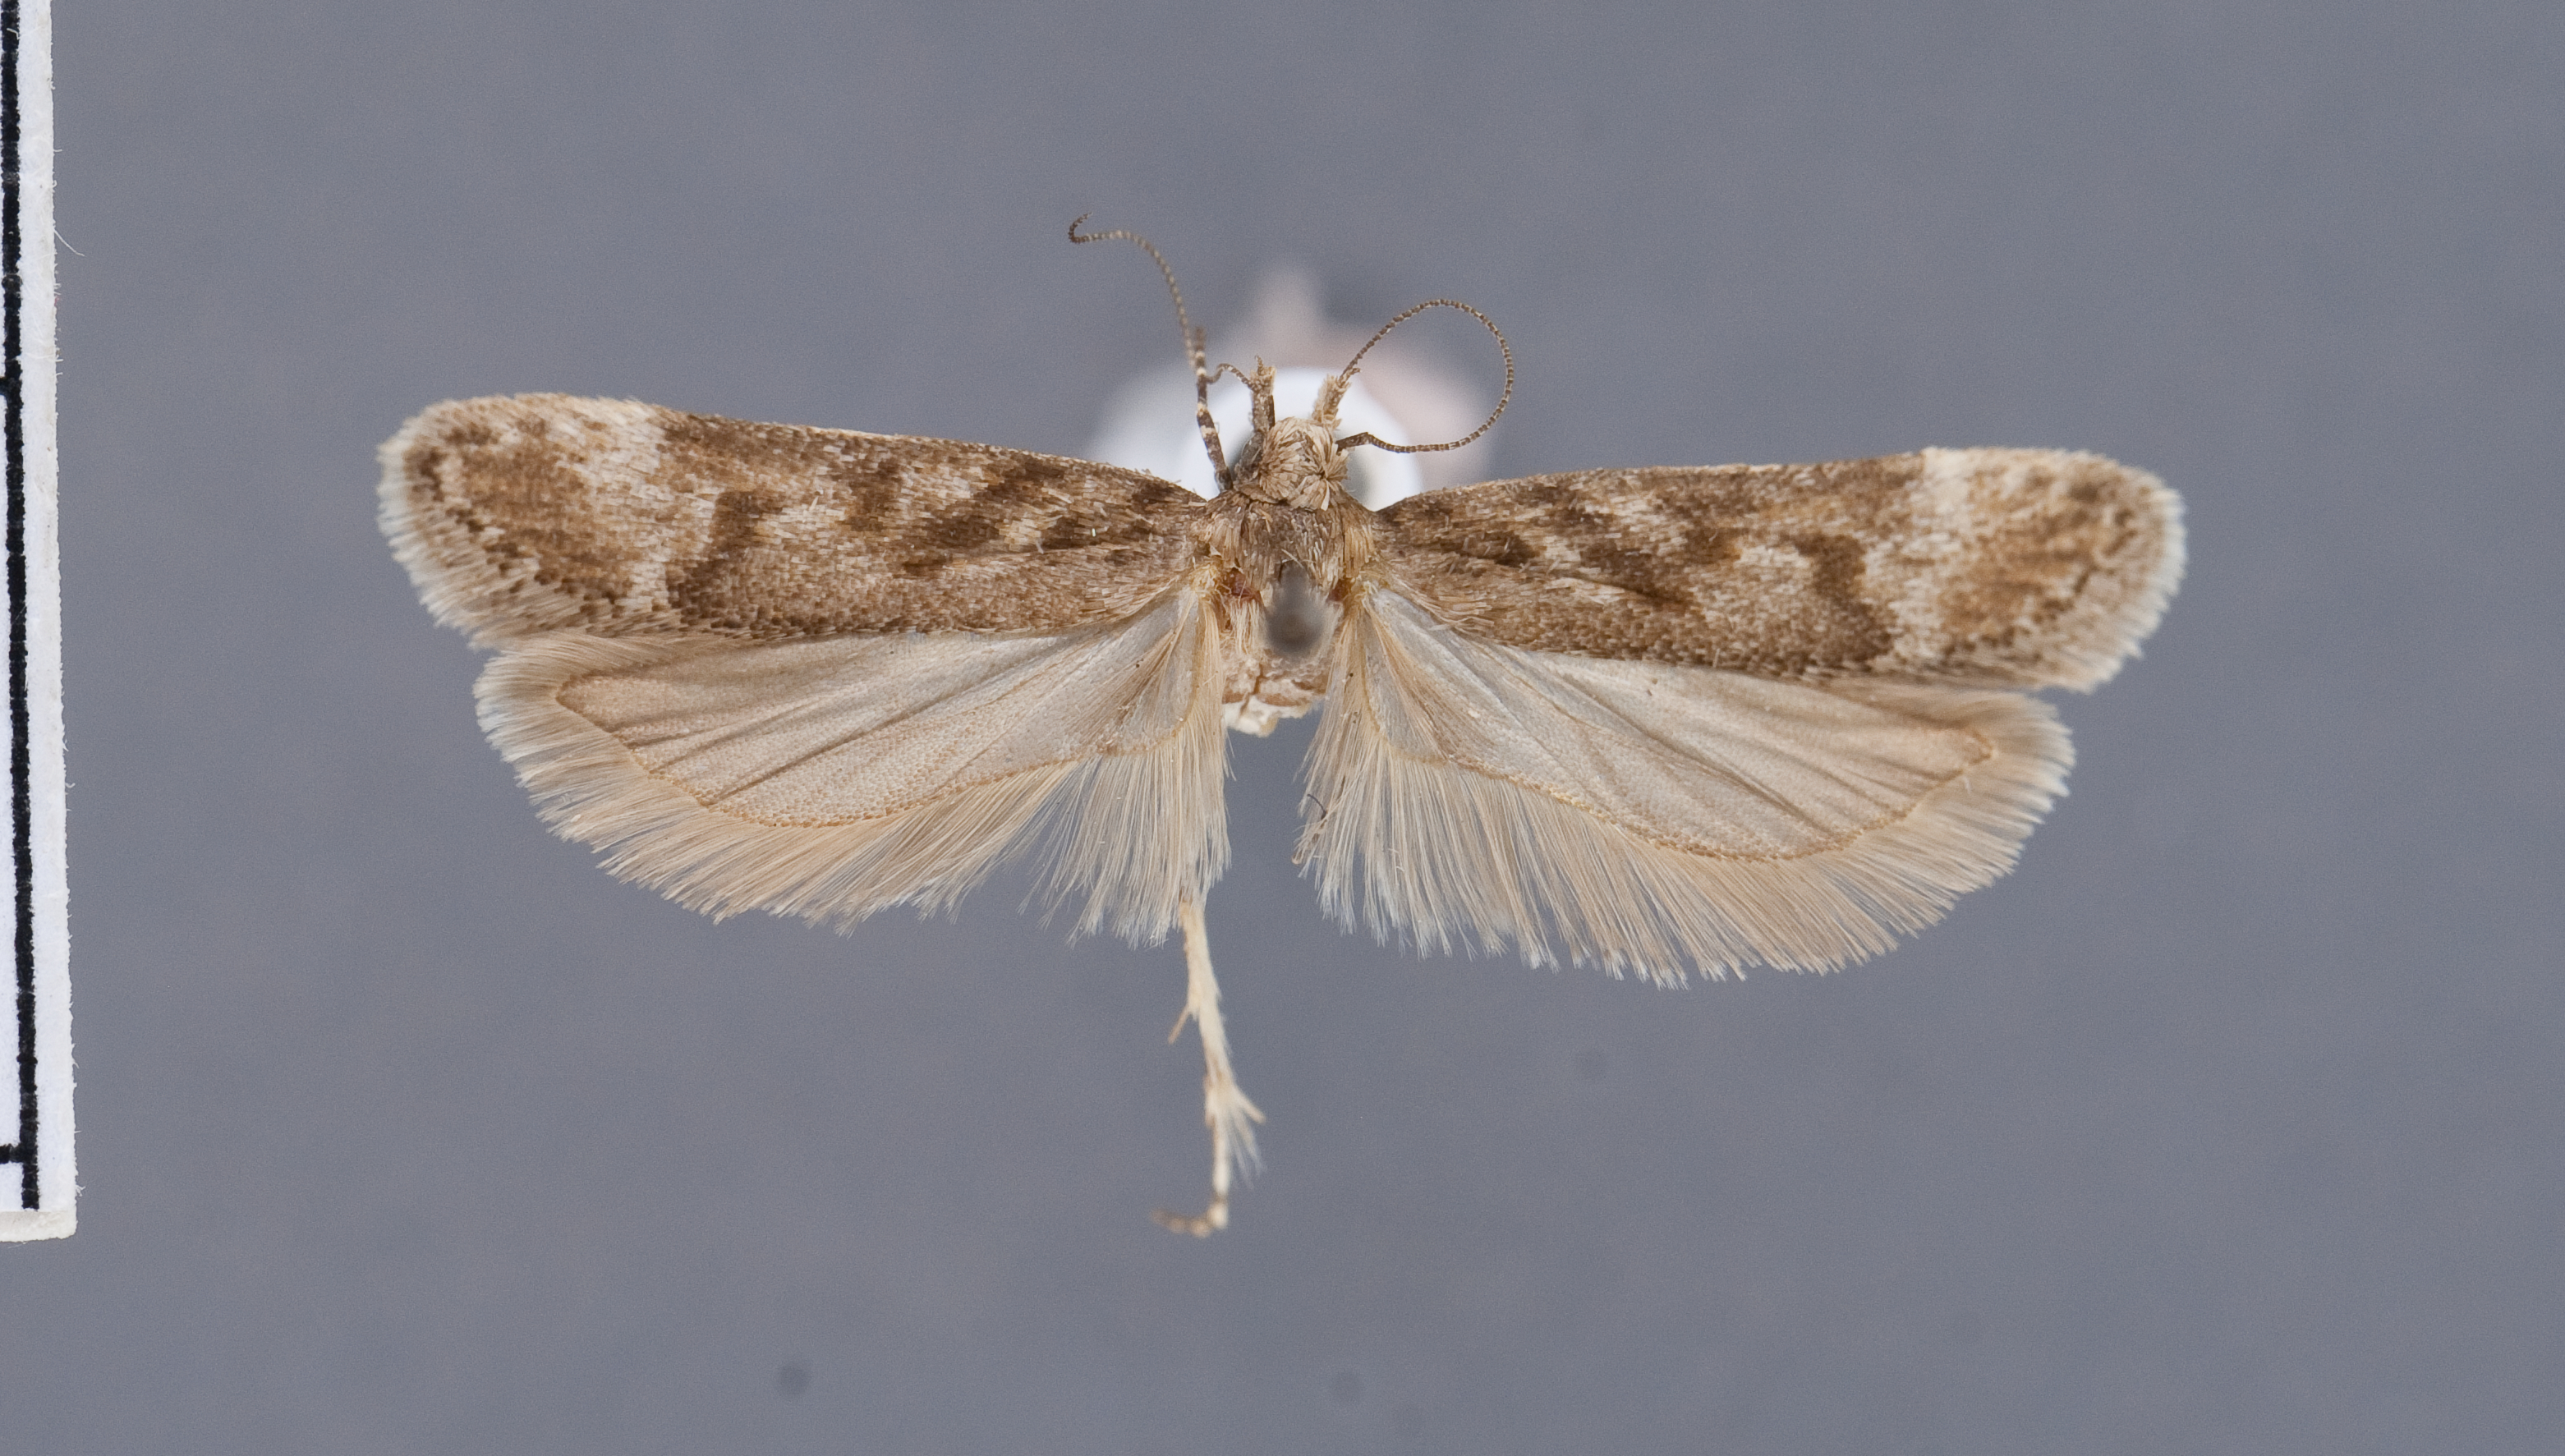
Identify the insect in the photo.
Gelechia albifemorella (also Filatima shastaella)
